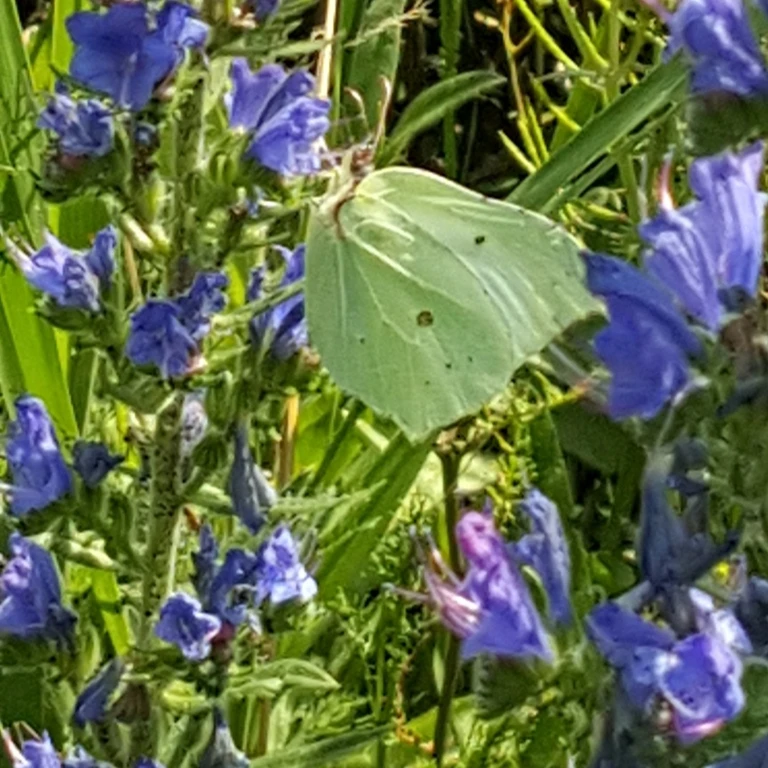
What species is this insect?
Gonepteryx rhamni
